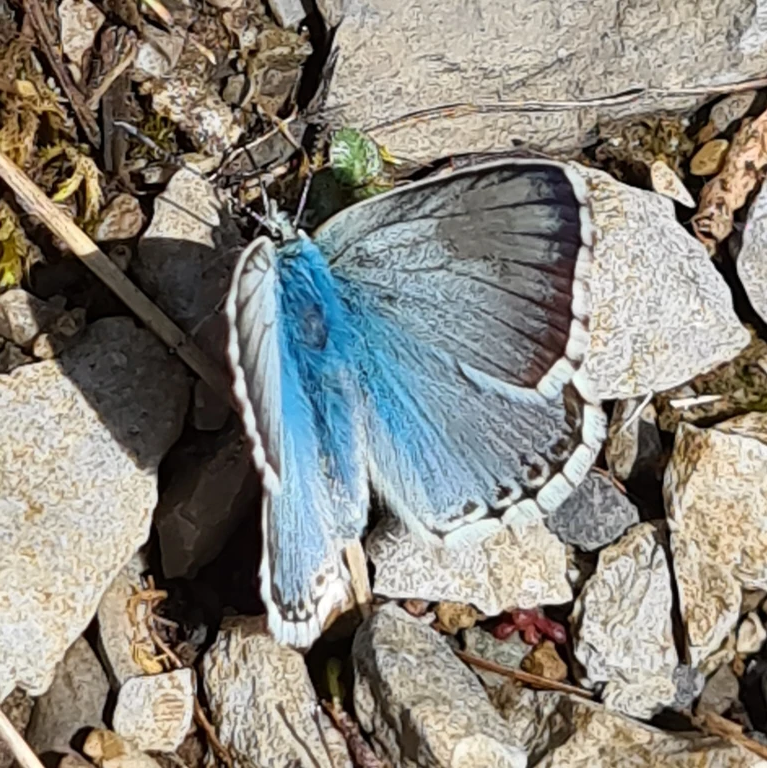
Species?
Lysandra coridon
